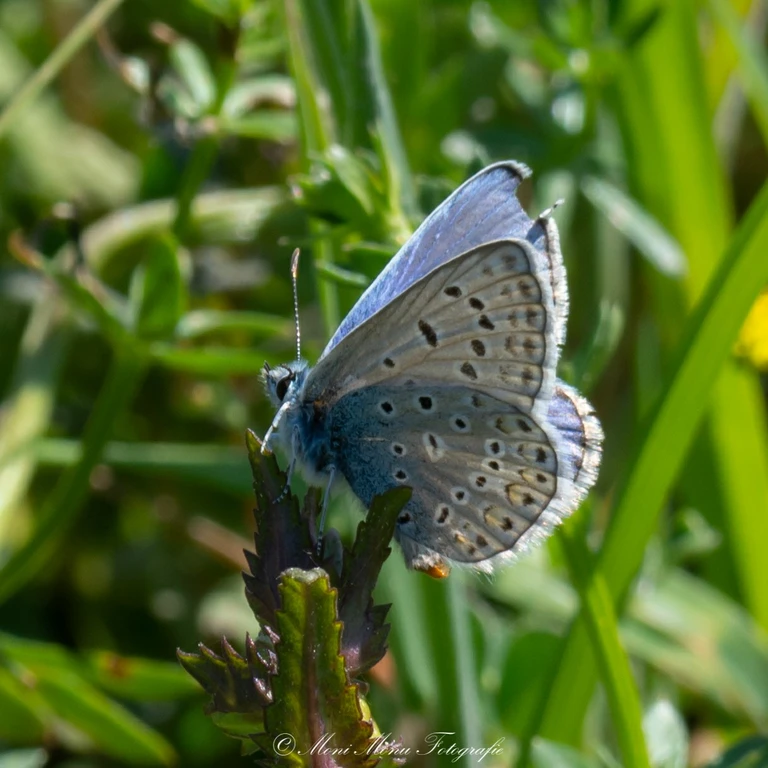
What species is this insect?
Polyommatus icarus
